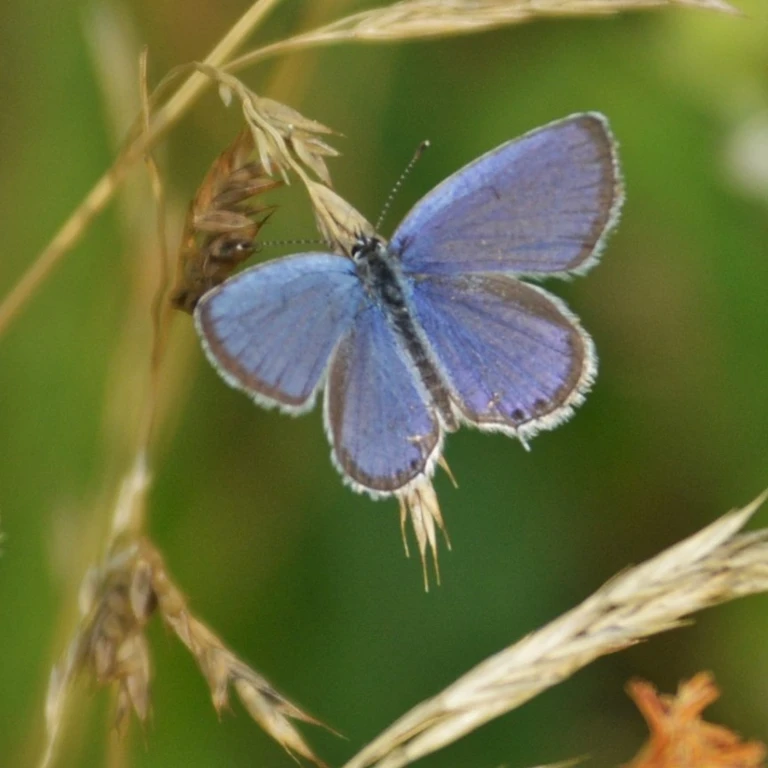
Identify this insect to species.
Cupido argiades (also Elkalyce argiades)
